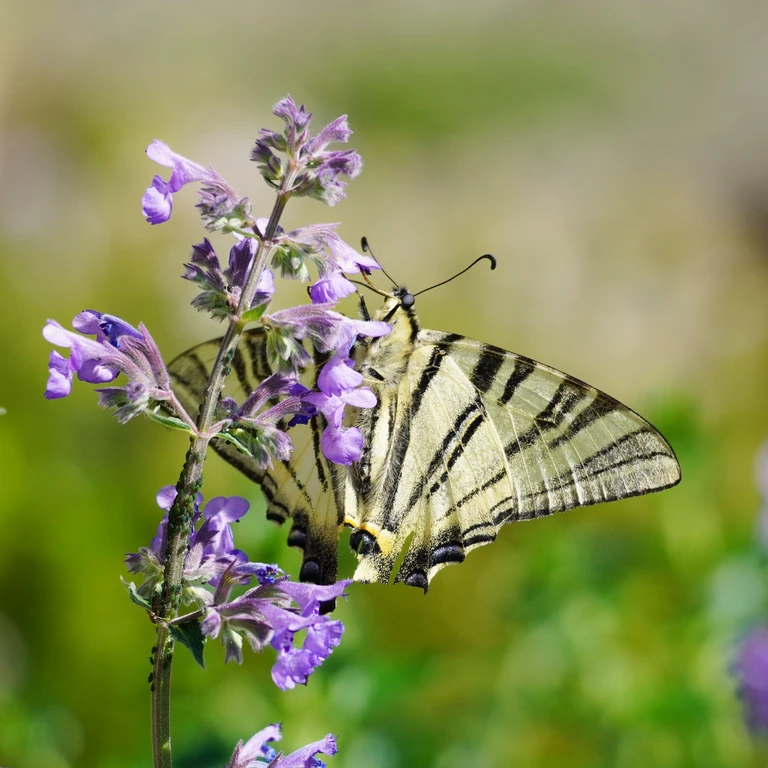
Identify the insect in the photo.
Iphiclides podalirius
